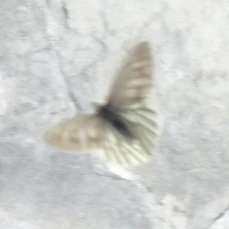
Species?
Pieris bryoniae
